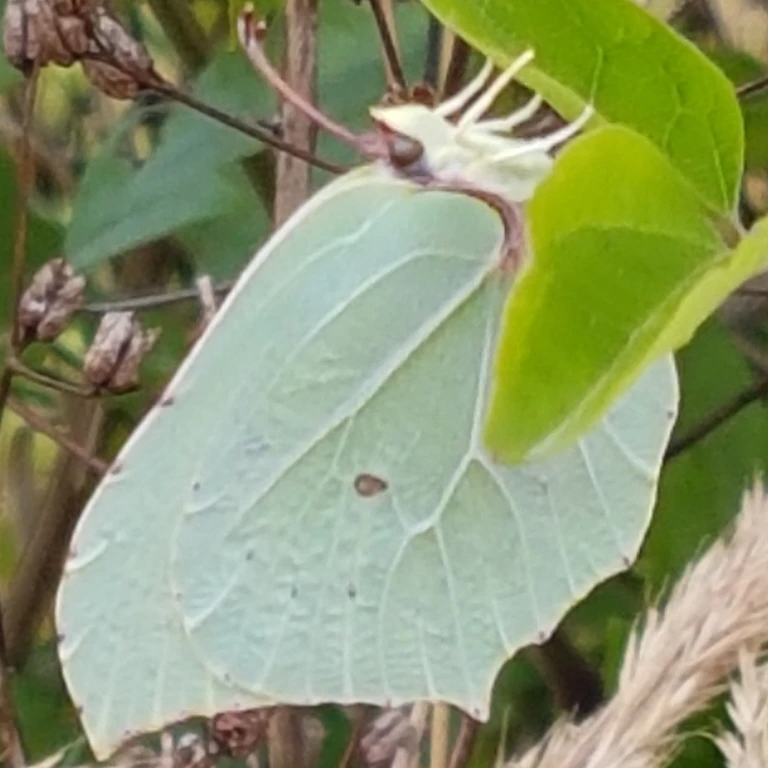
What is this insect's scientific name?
Gonepteryx rhamni
